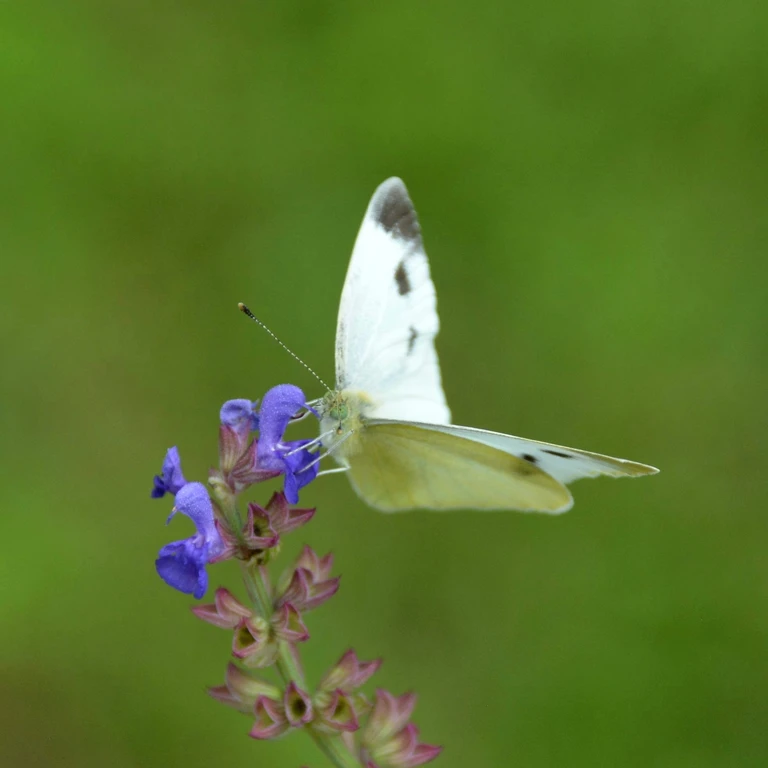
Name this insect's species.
Pieris mannii
